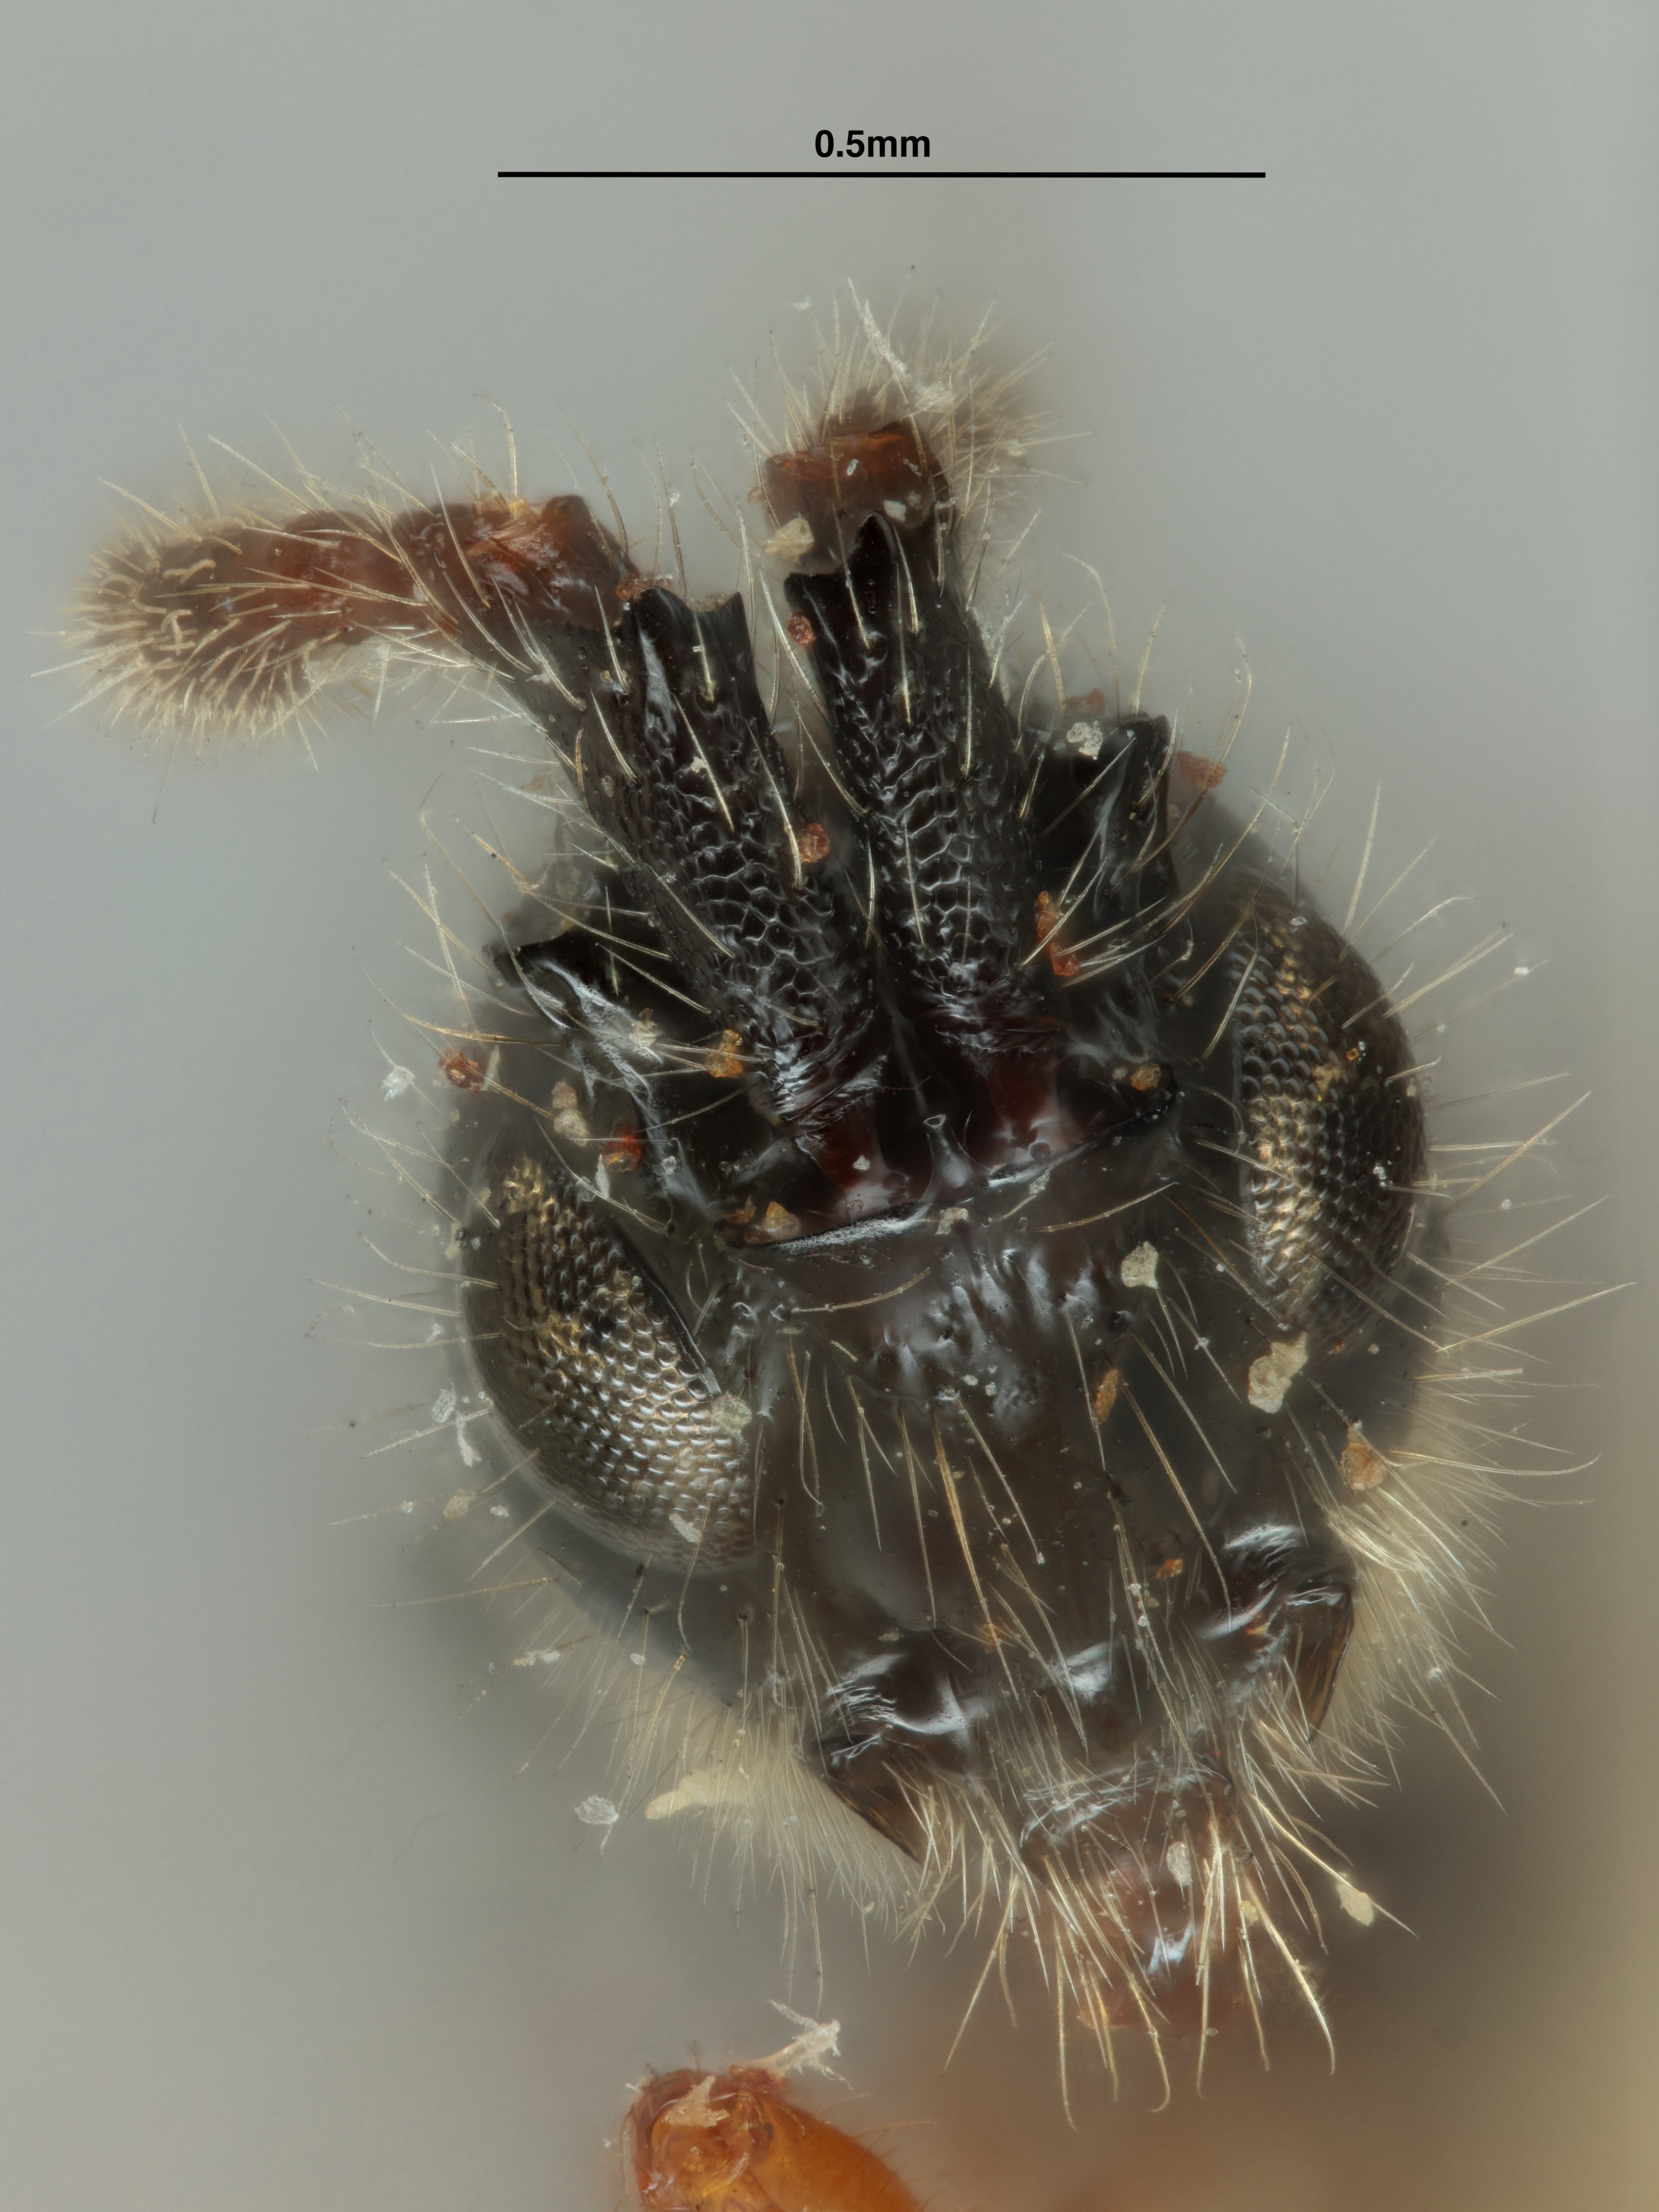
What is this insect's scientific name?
Psilus shannoni
